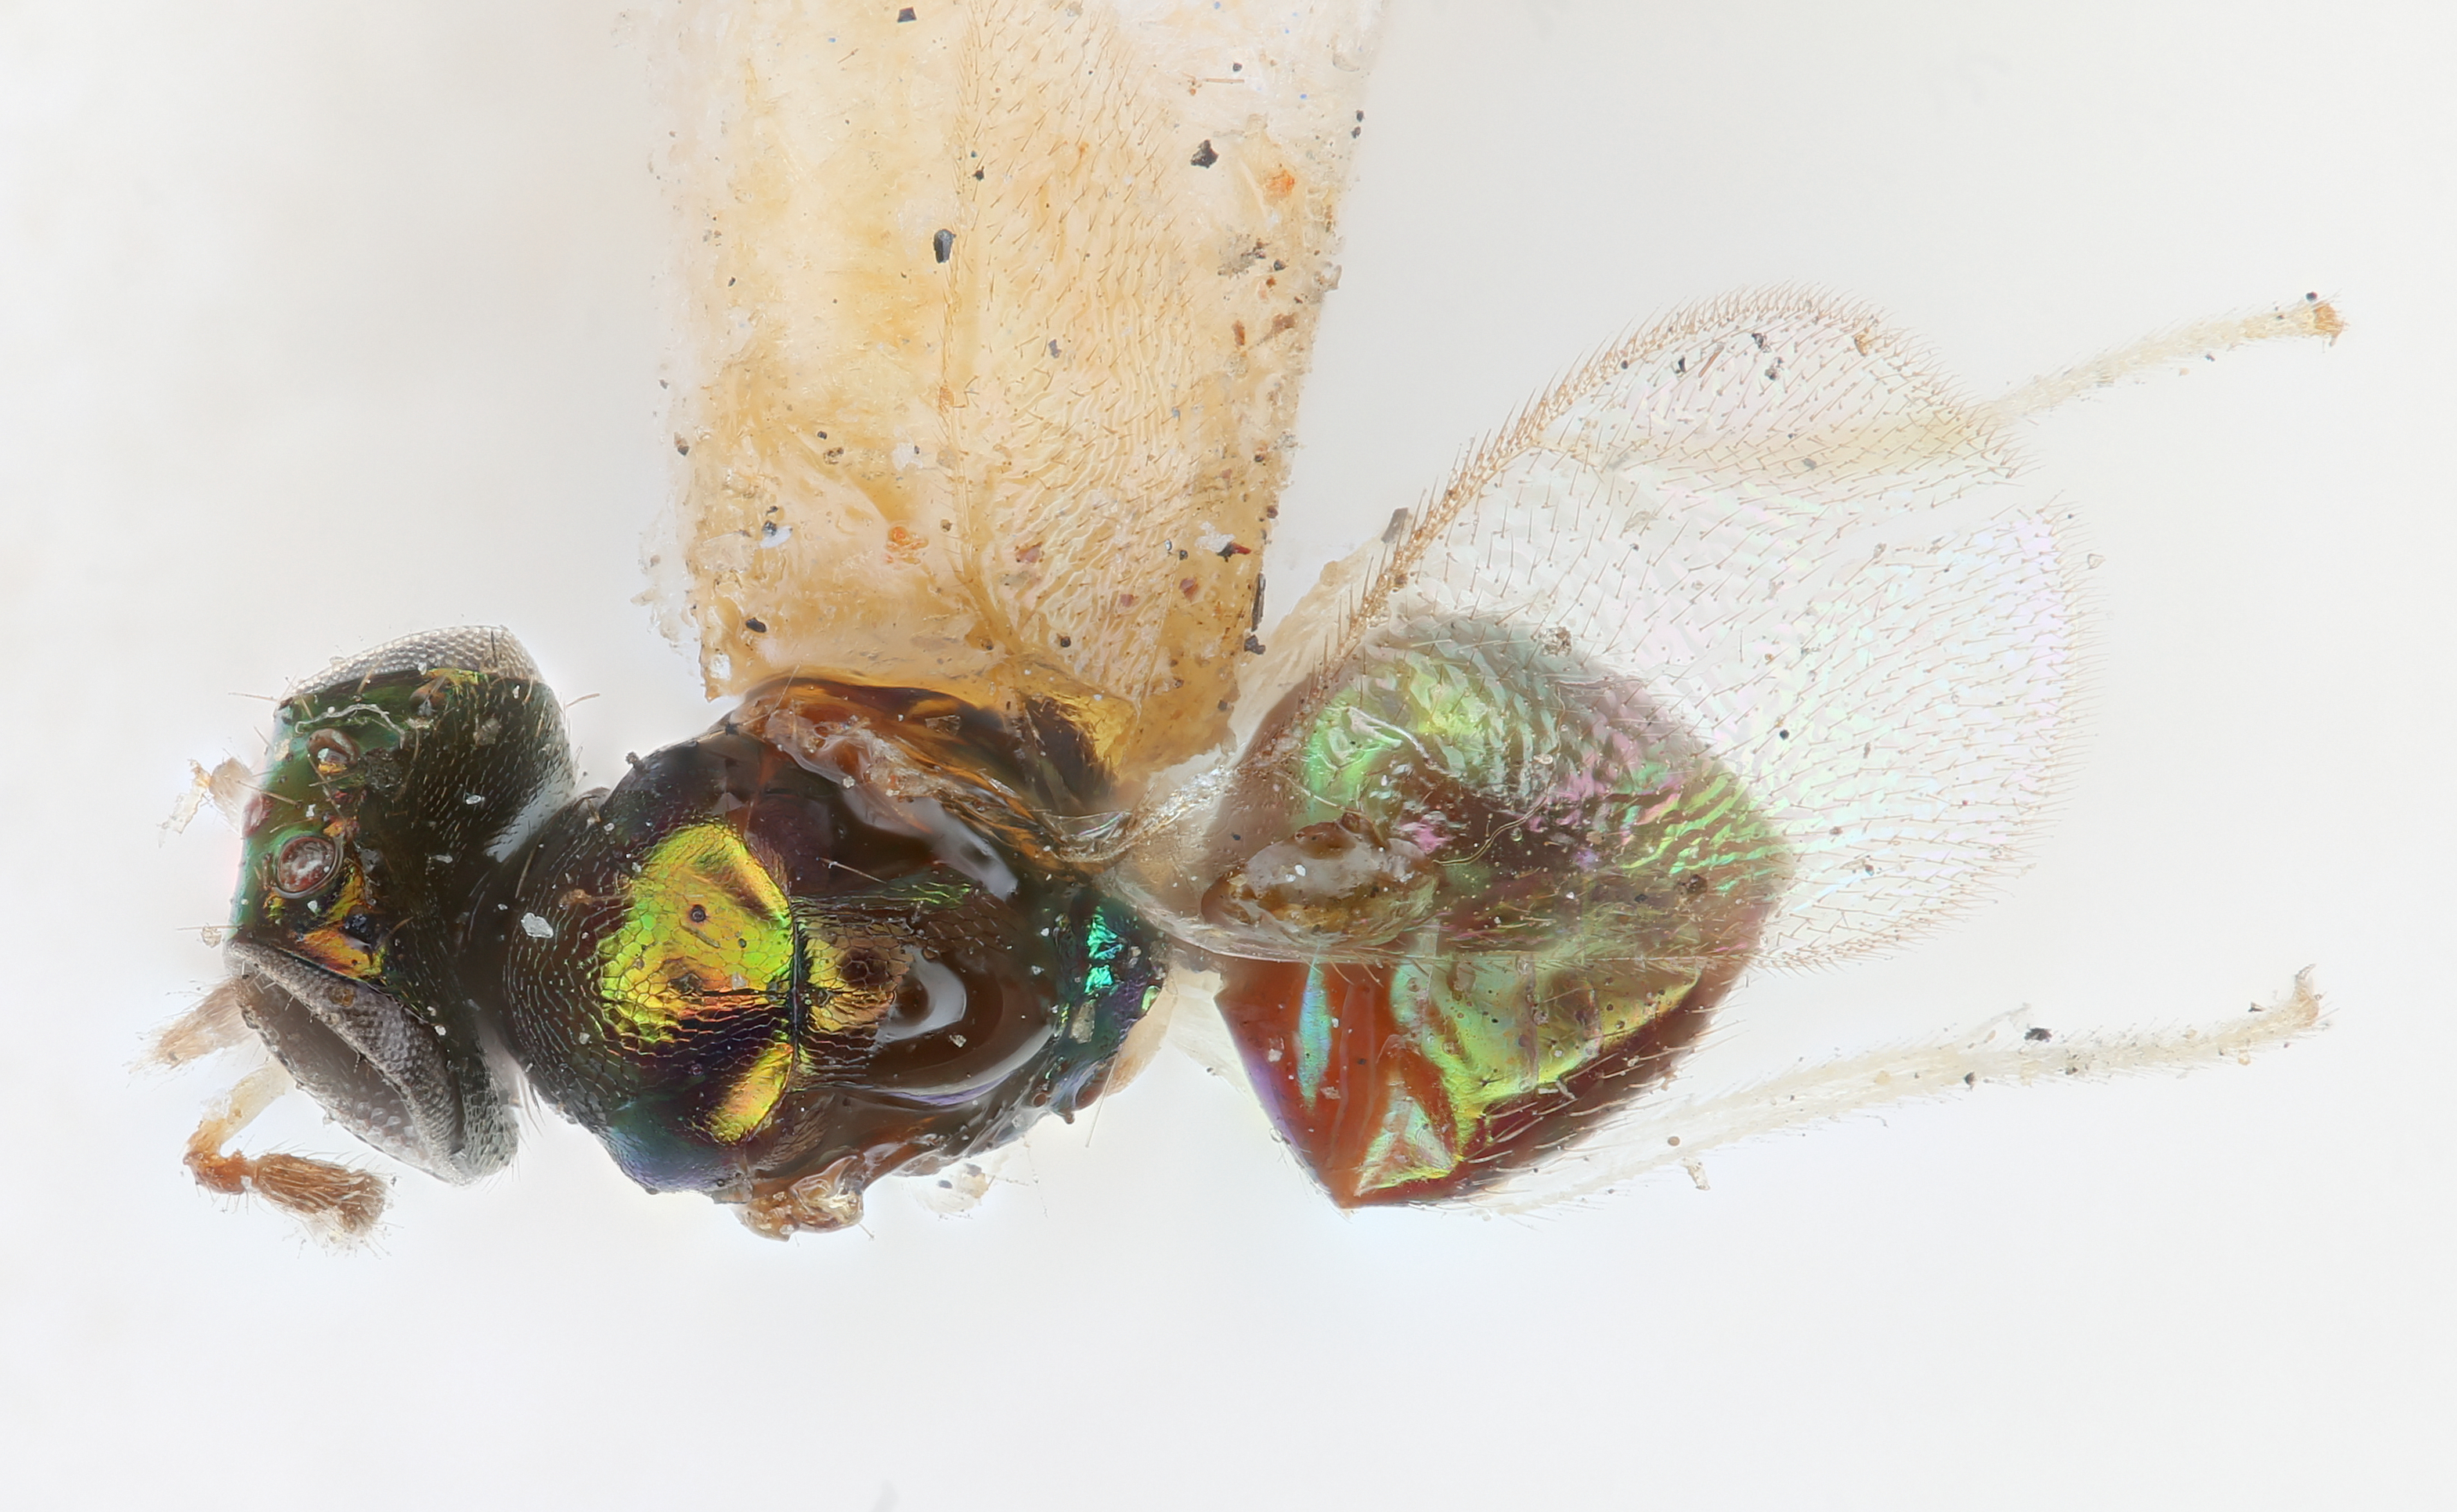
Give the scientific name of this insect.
Chrysocharis mallochi
